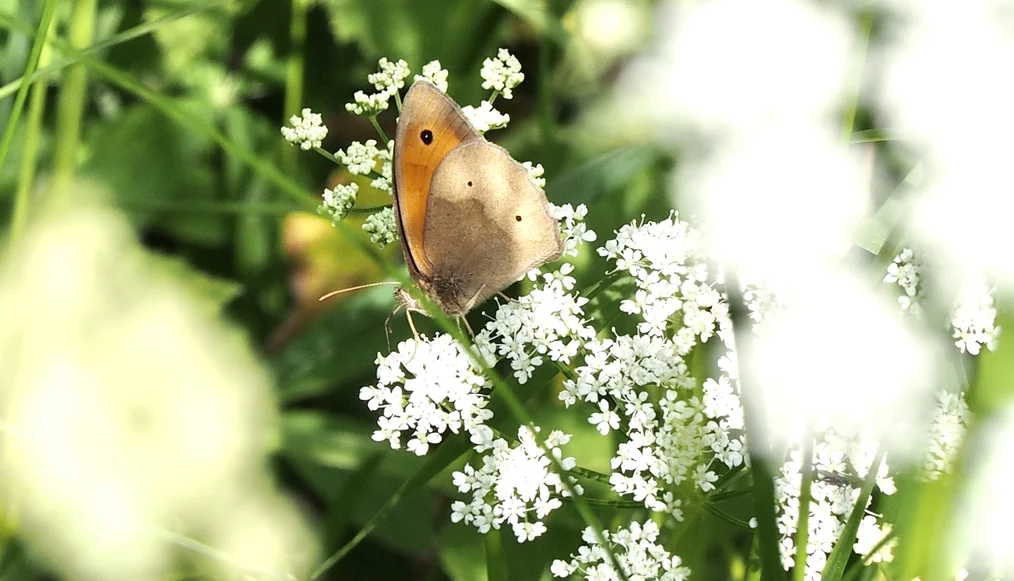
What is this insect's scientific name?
Maniola jurtina
